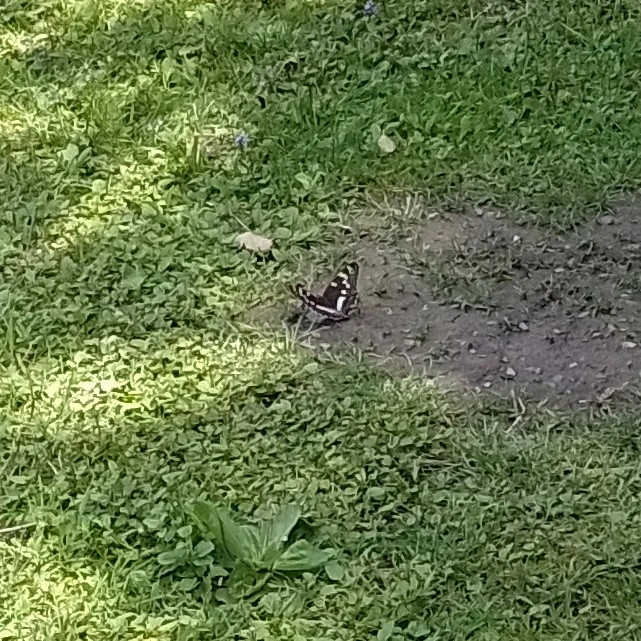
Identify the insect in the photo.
Limenitis populi
